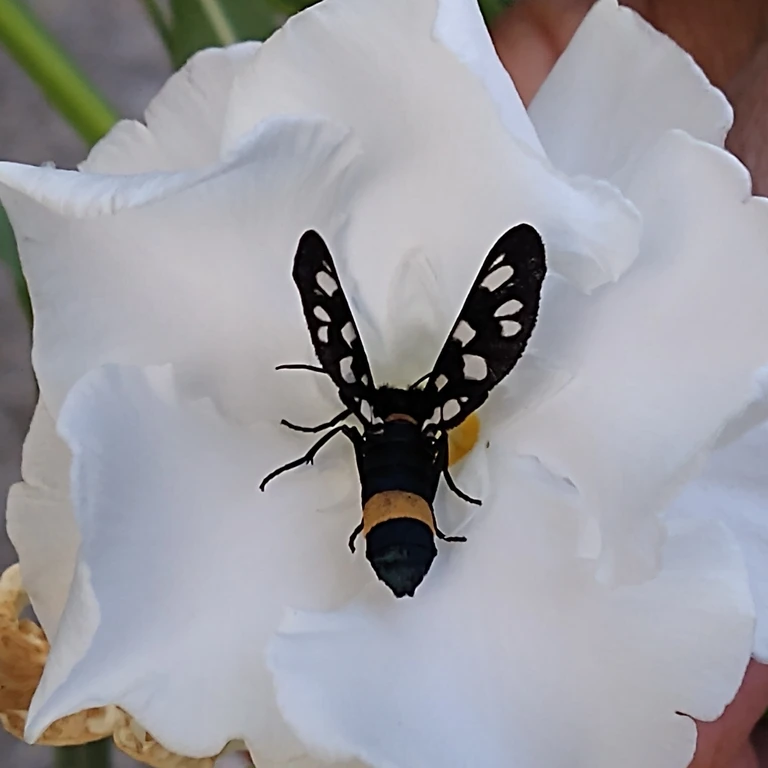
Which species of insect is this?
Amata phegea
